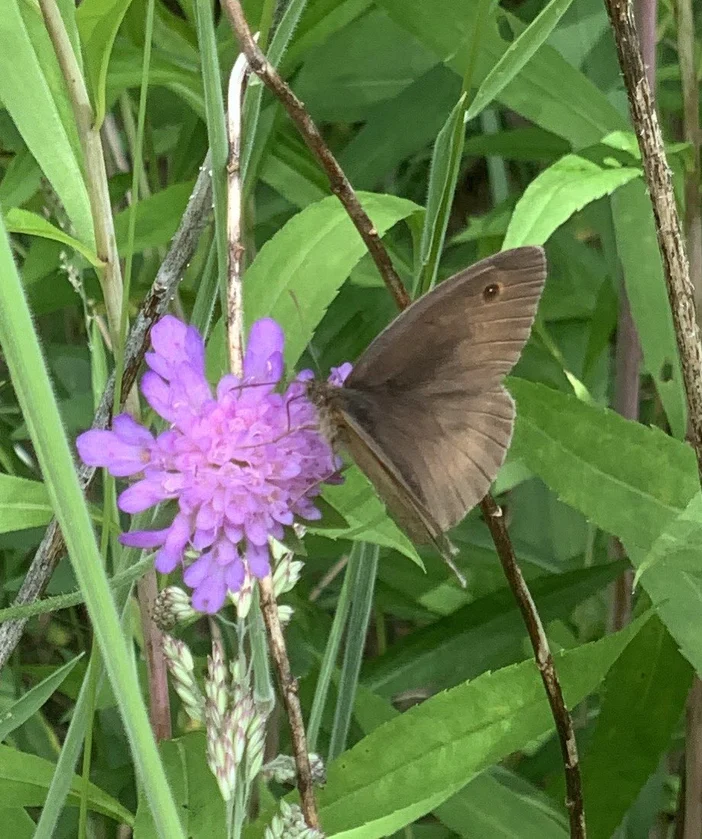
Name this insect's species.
Maniola jurtina
